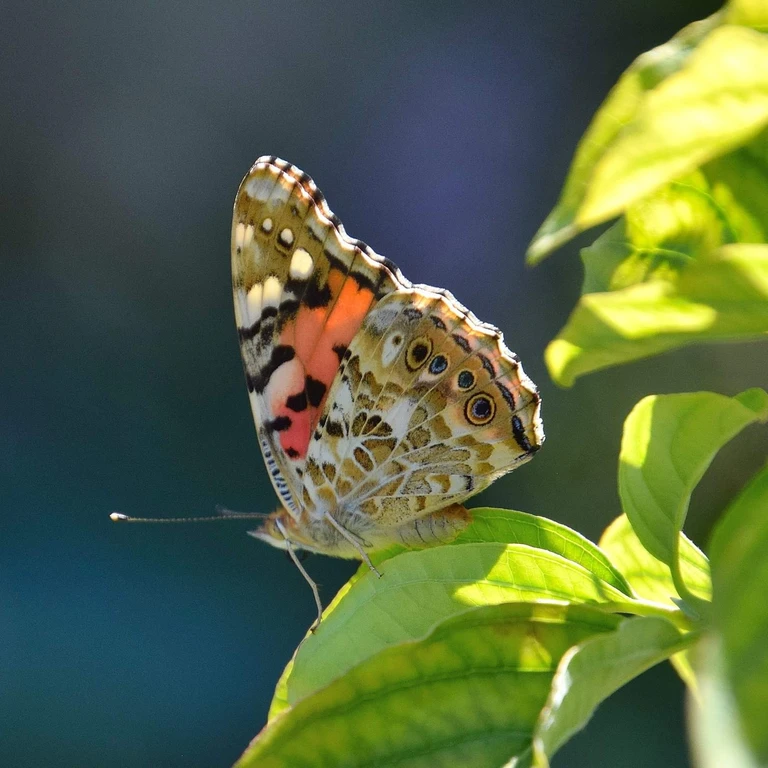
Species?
Vanessa cardui
